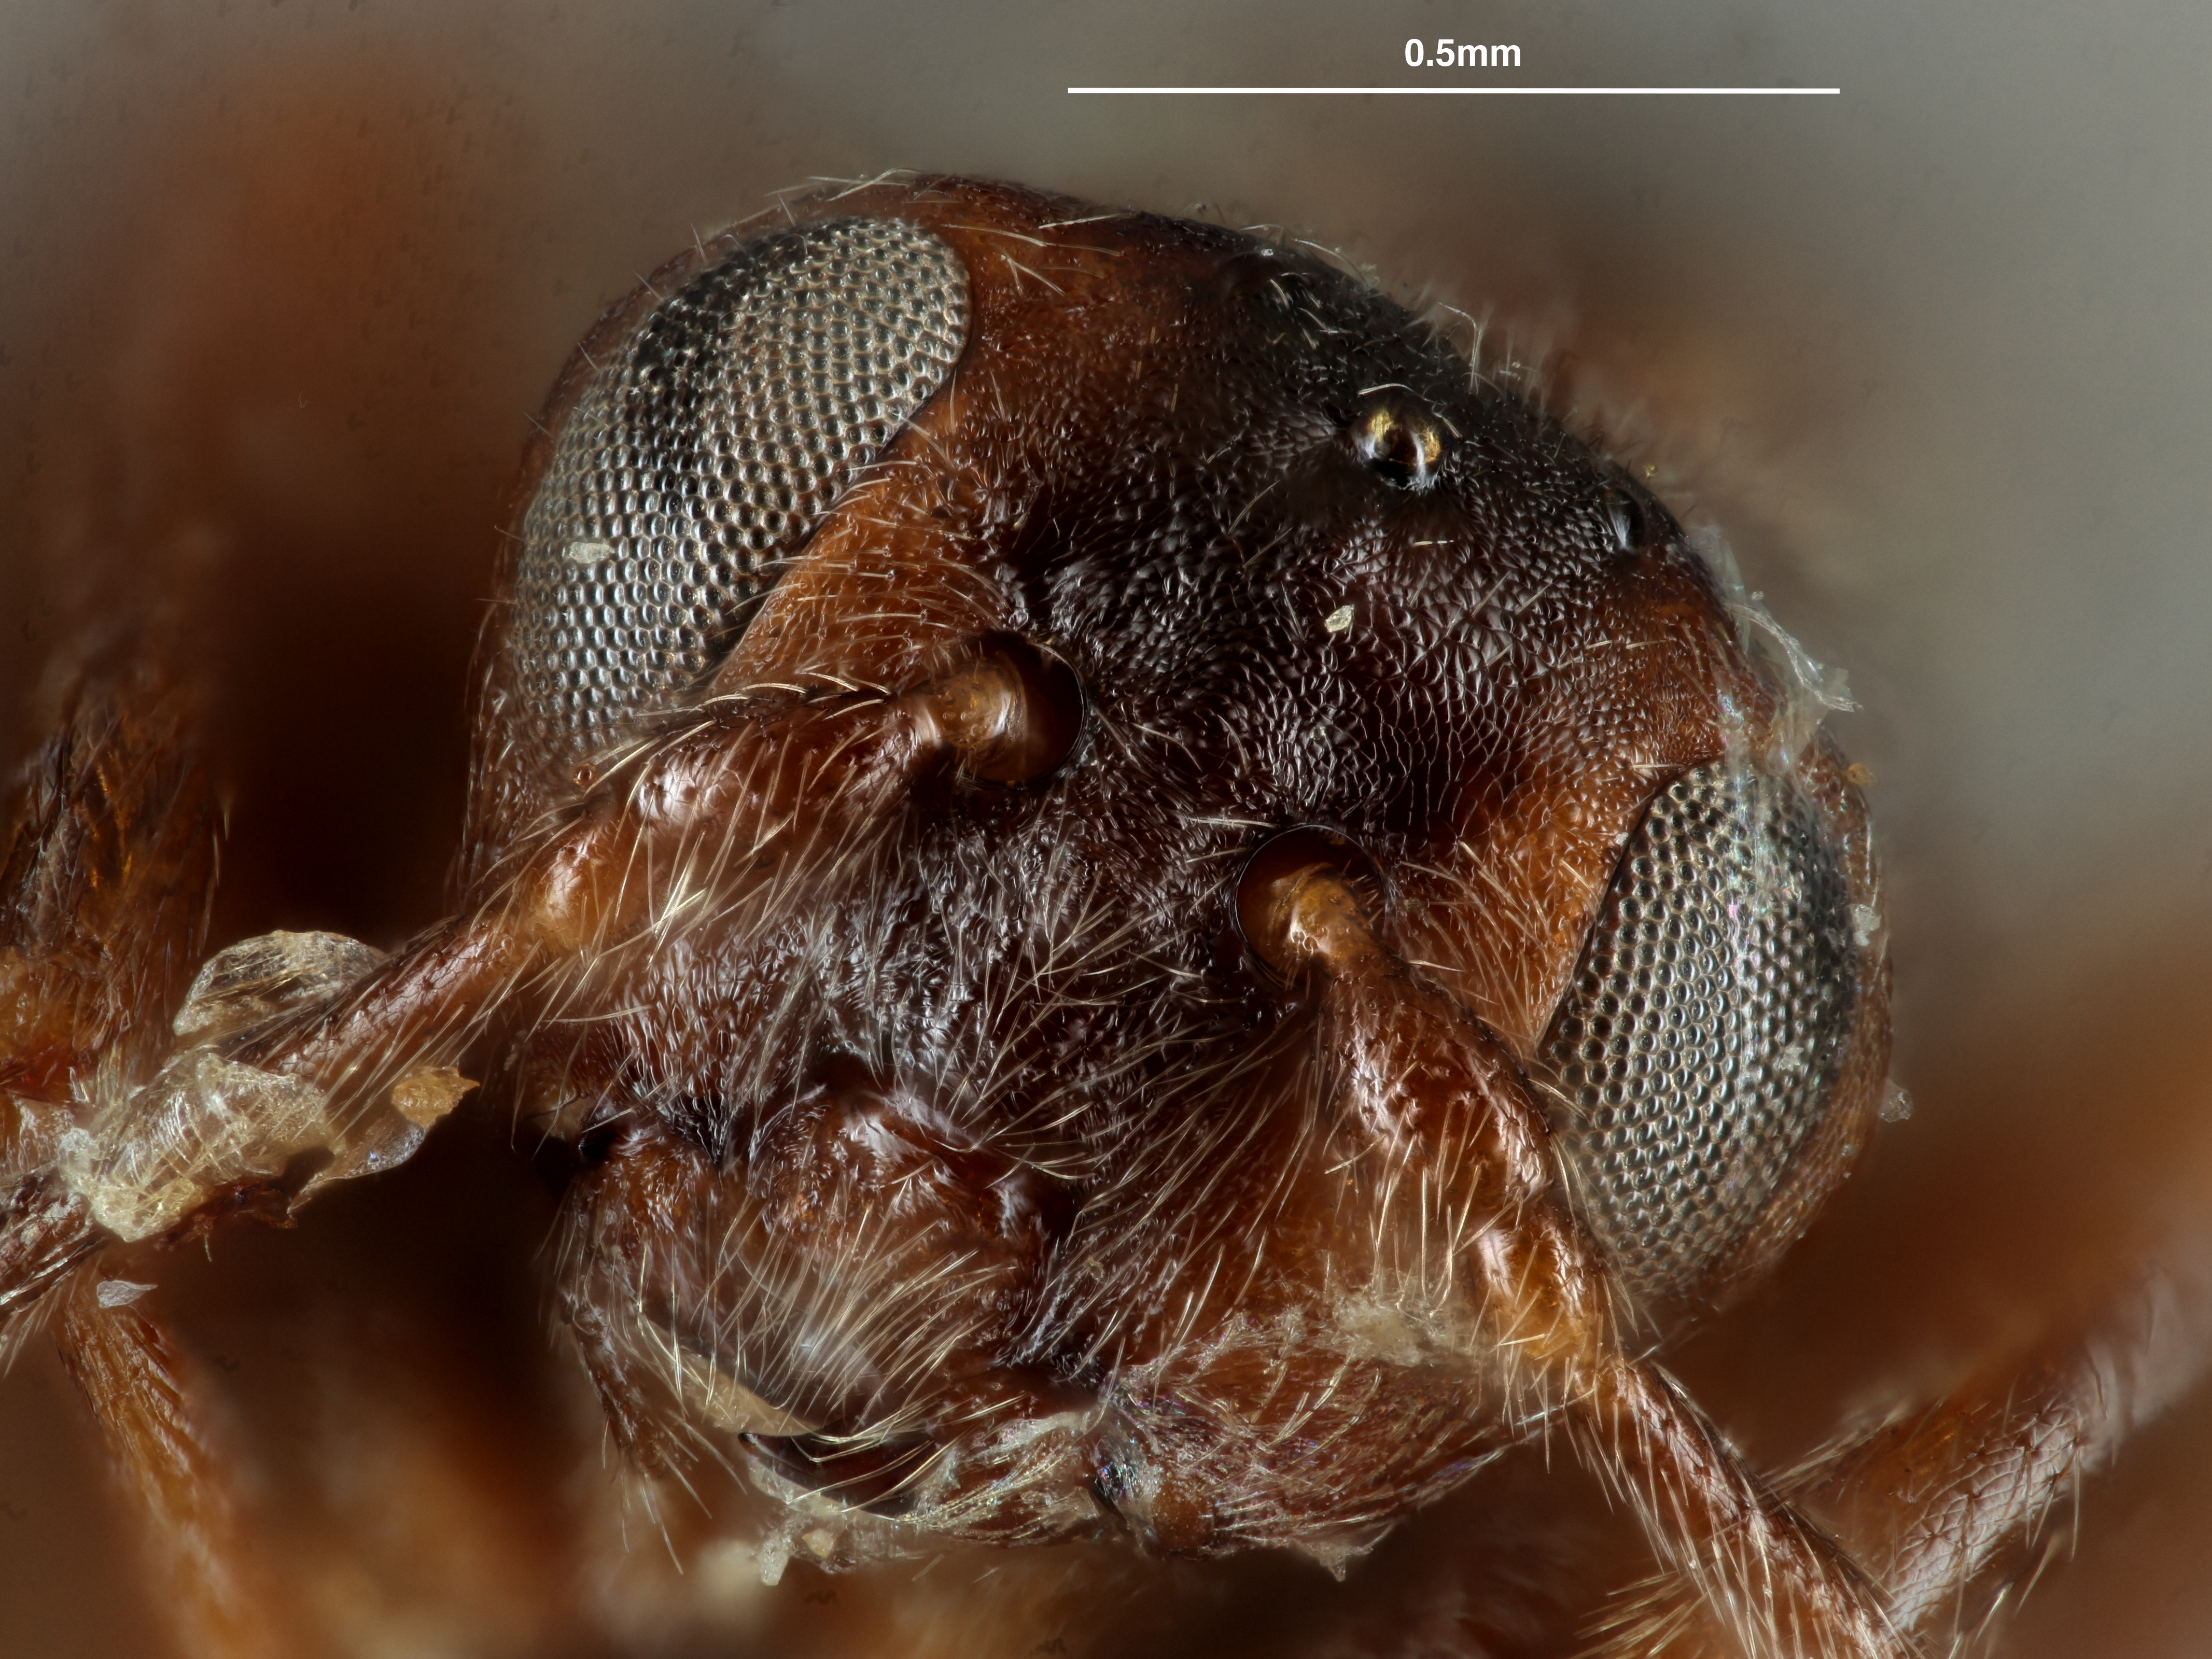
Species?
Acraspis niger
